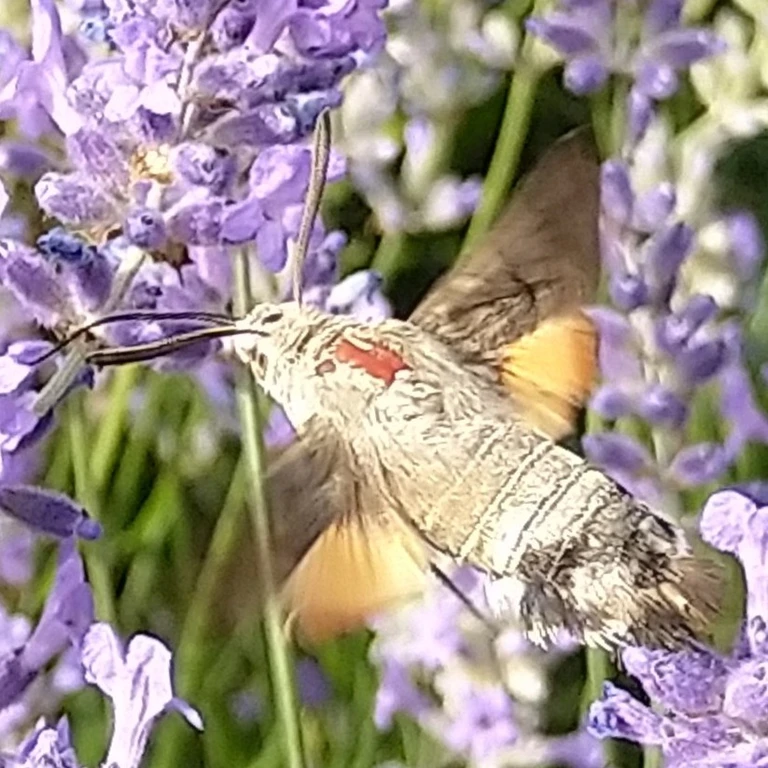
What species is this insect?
Macroglossum stellatarum
